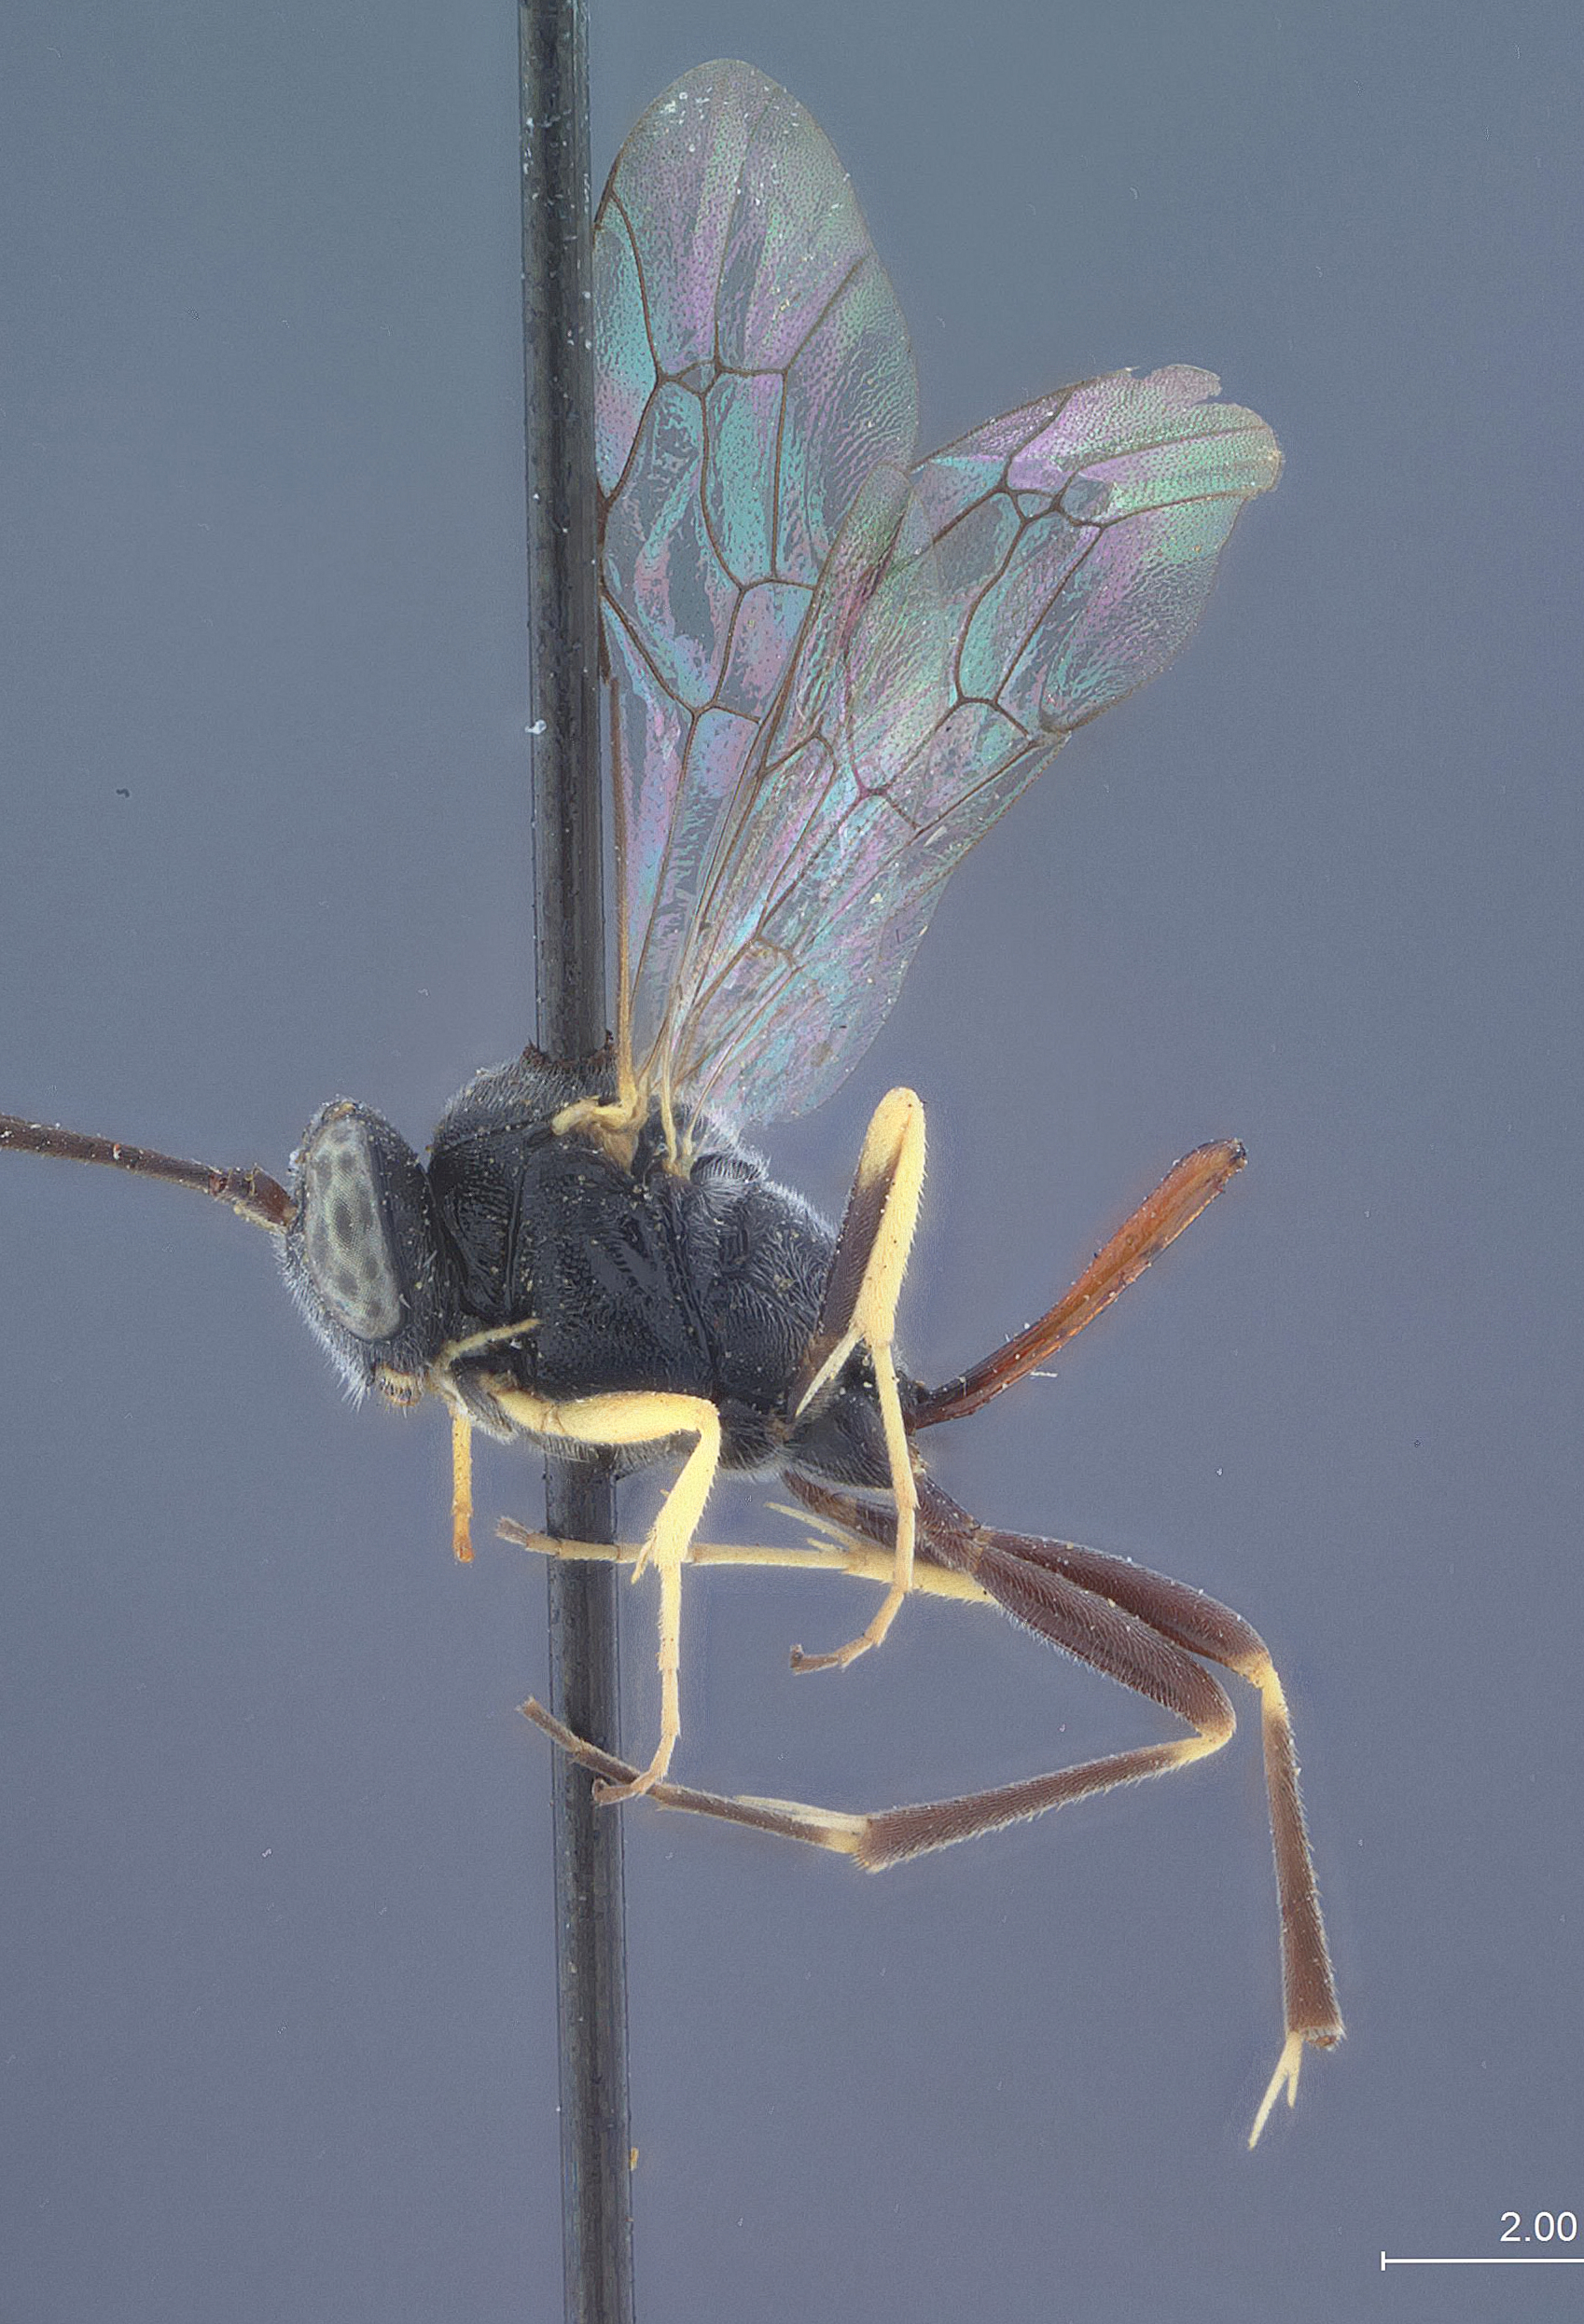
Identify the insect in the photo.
Campoplegidea turmalis
